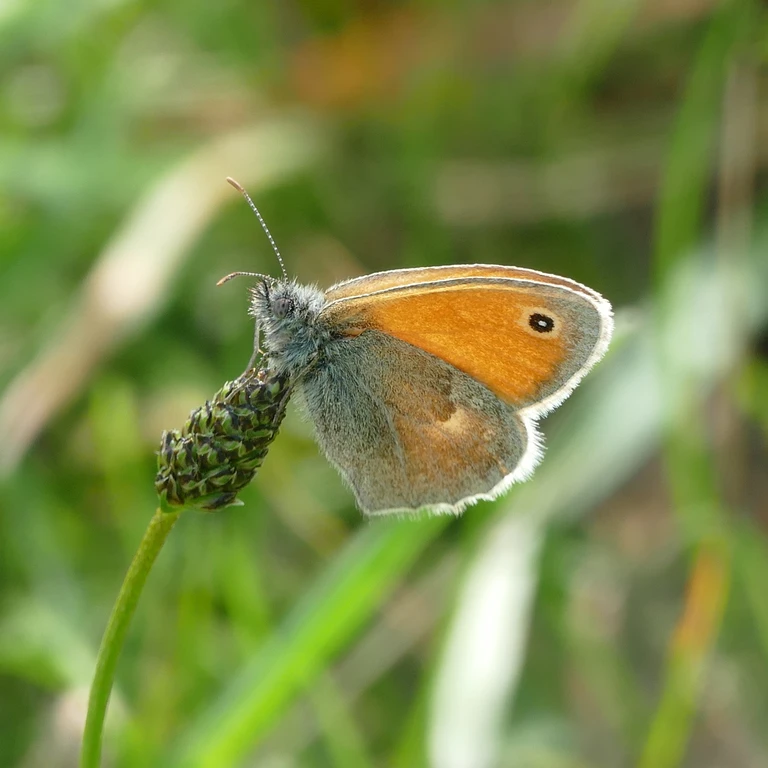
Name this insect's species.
Coenonympha pamphilus
